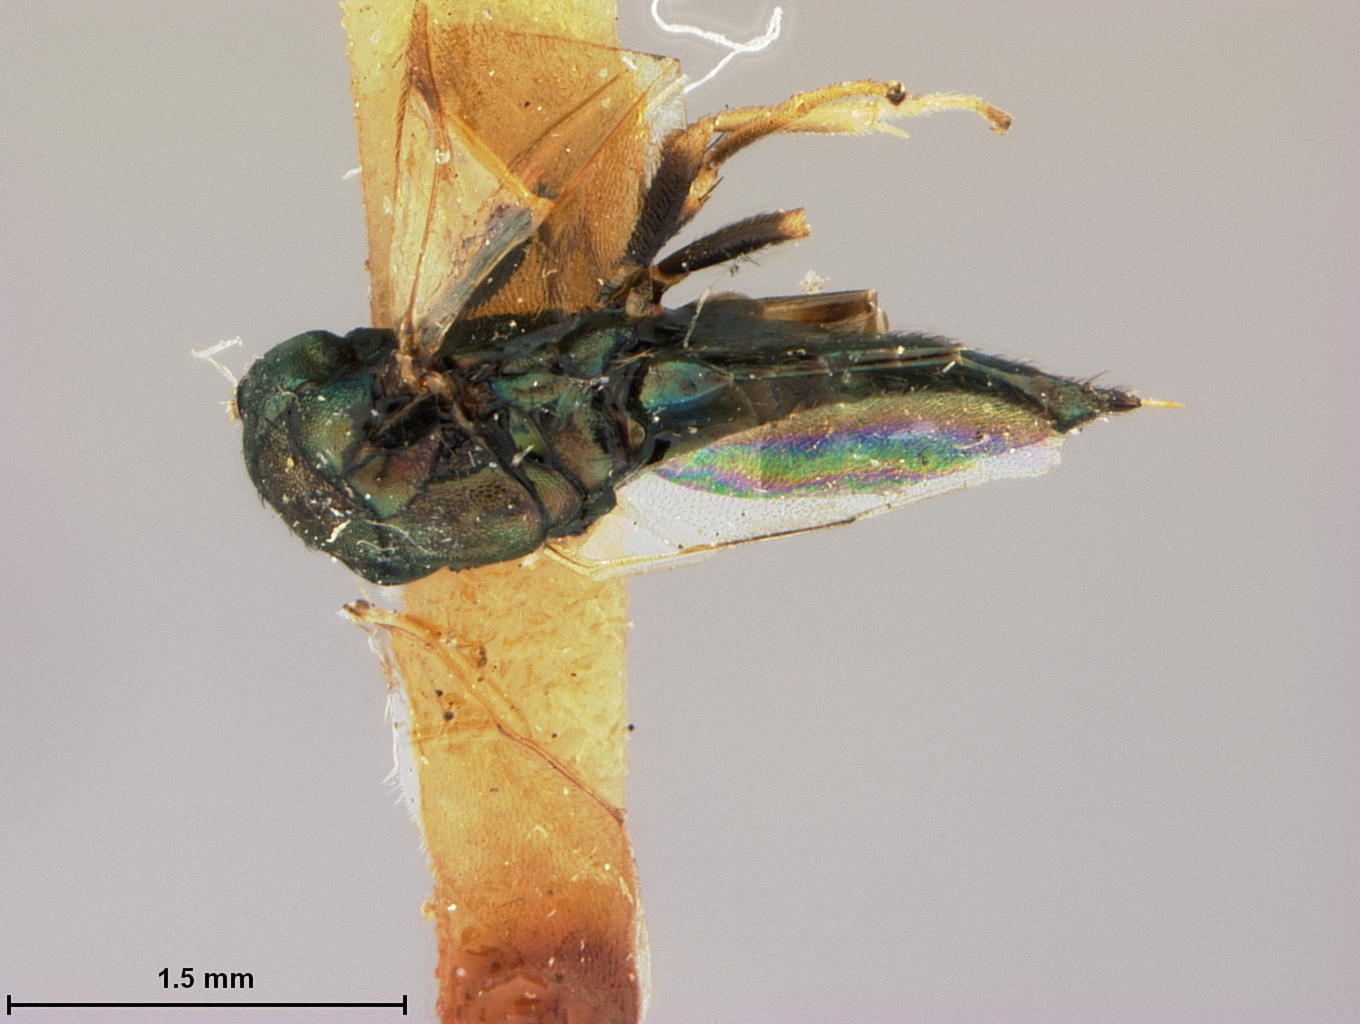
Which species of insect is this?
Ophelinoideus japonicus
